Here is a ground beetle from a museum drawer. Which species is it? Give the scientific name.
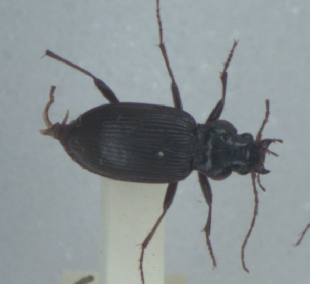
Nebria brevicollis
